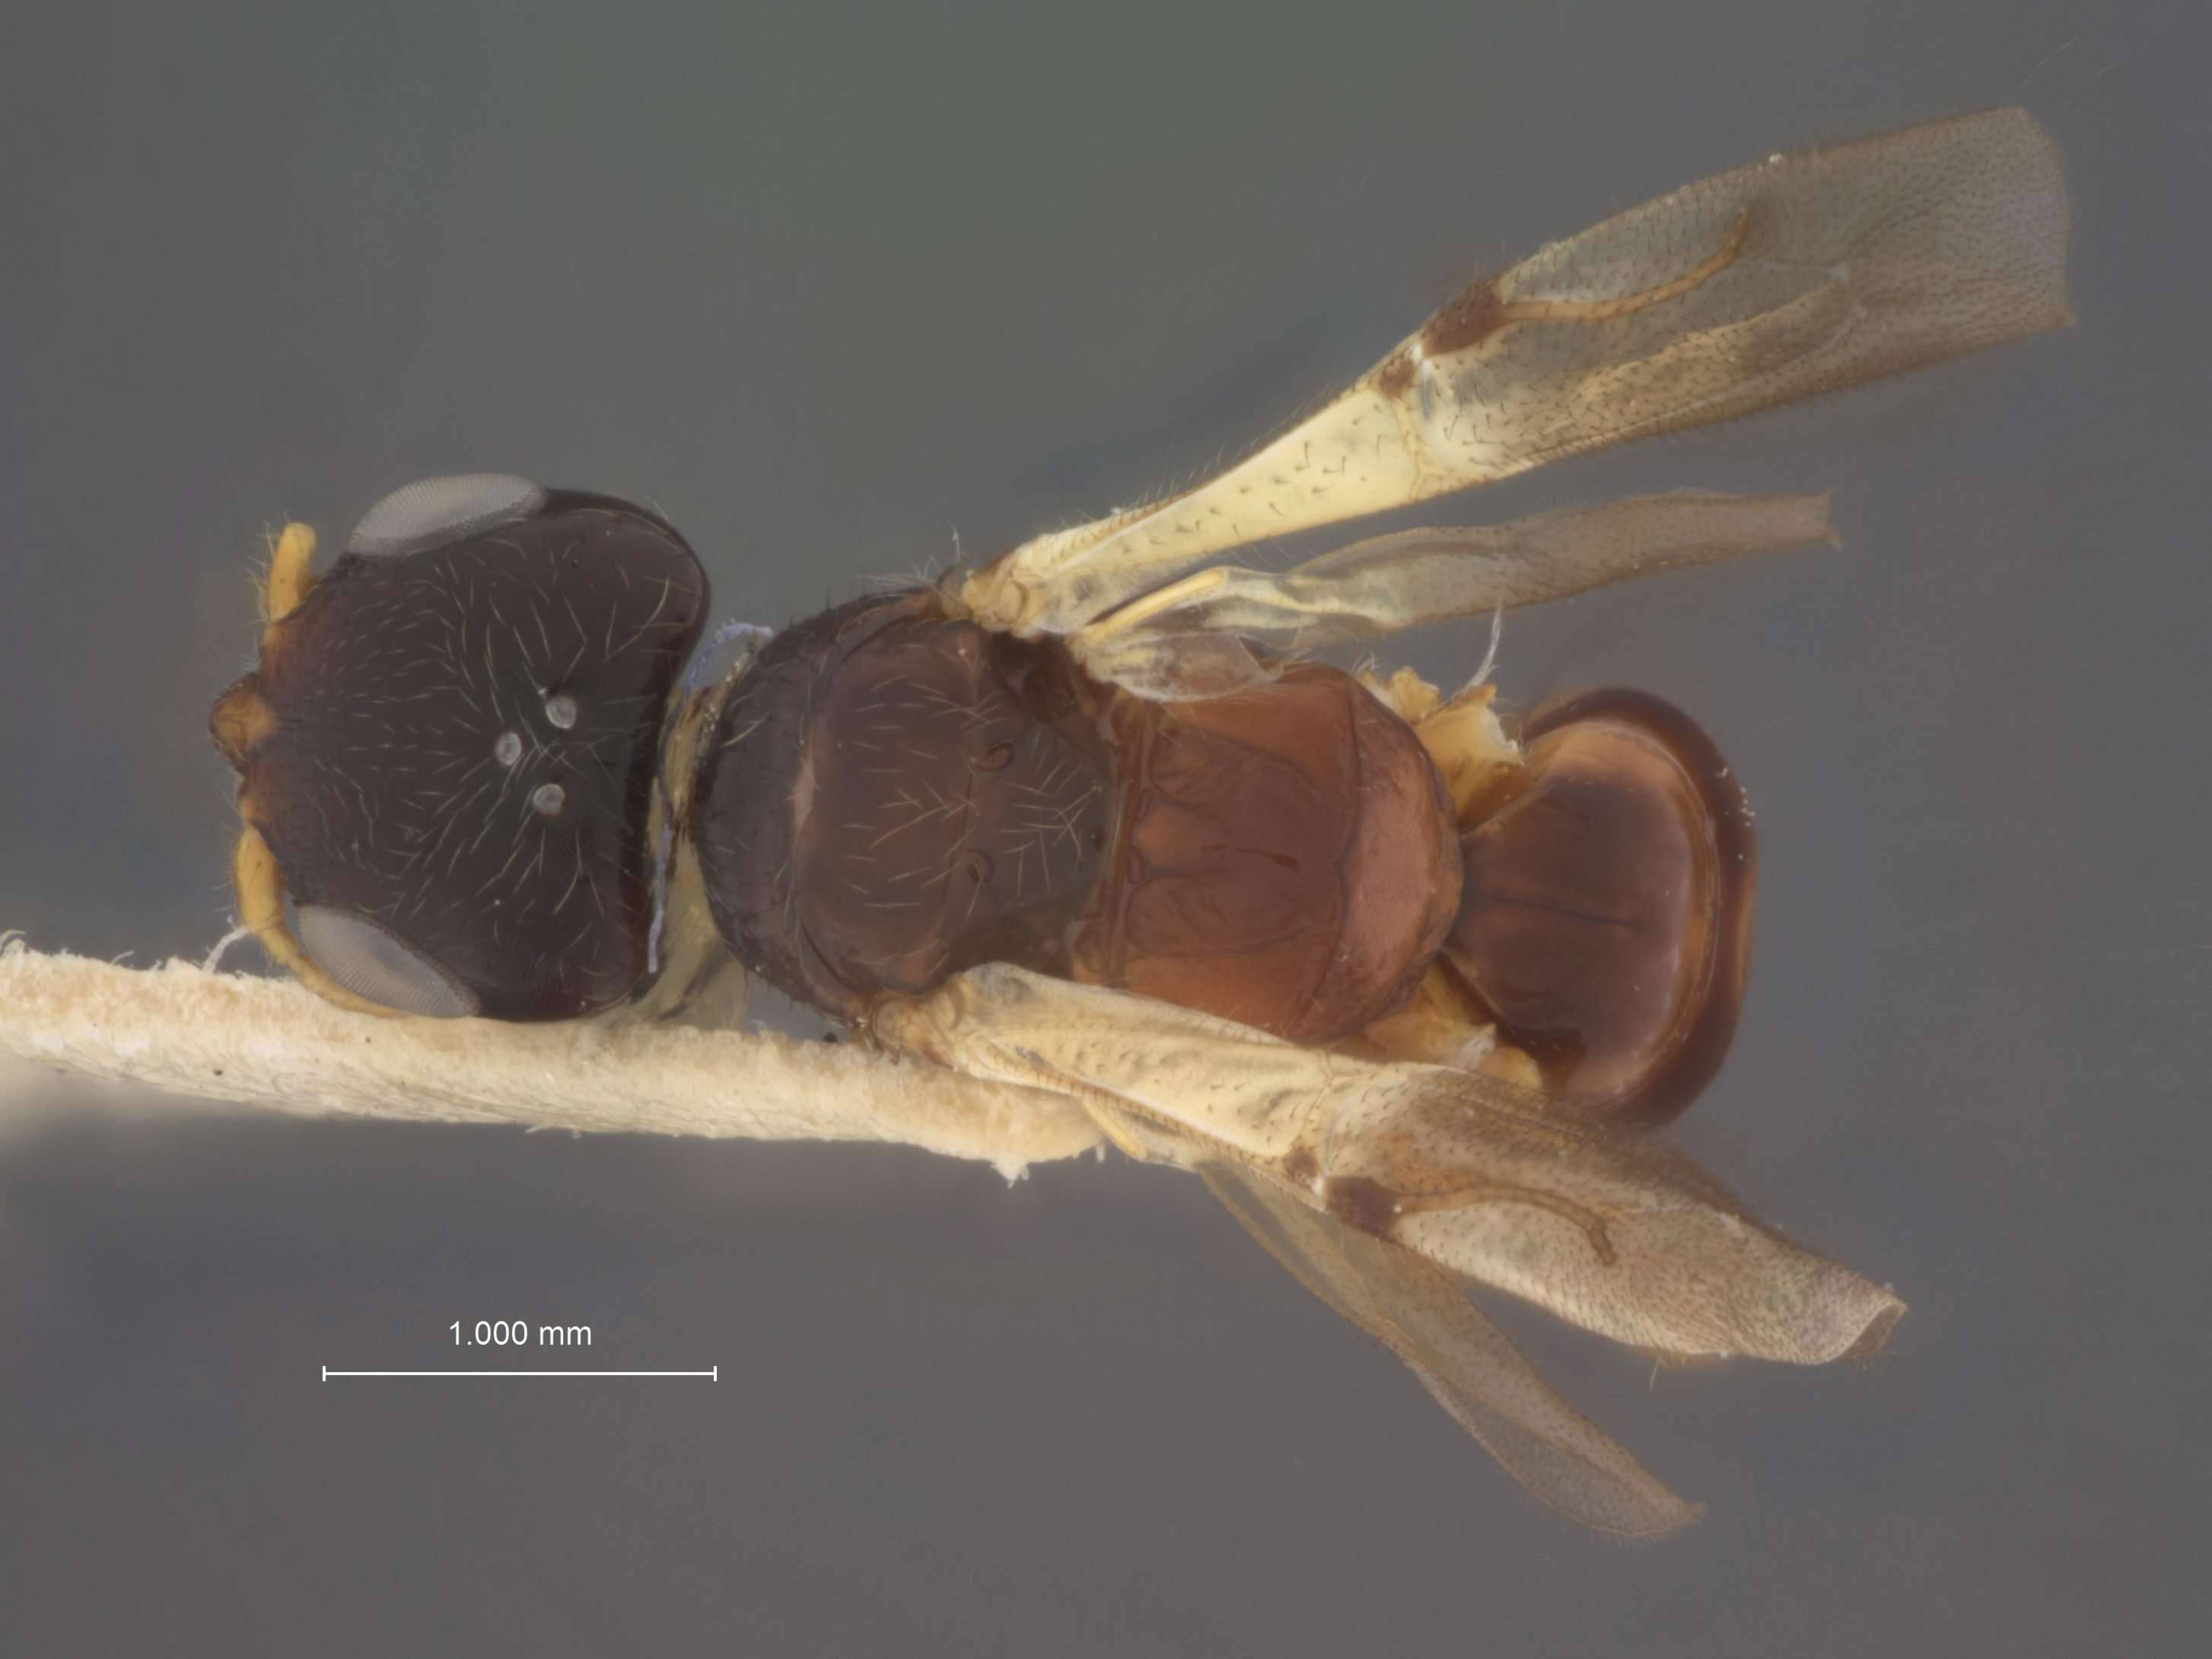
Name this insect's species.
Prosierola variegata
